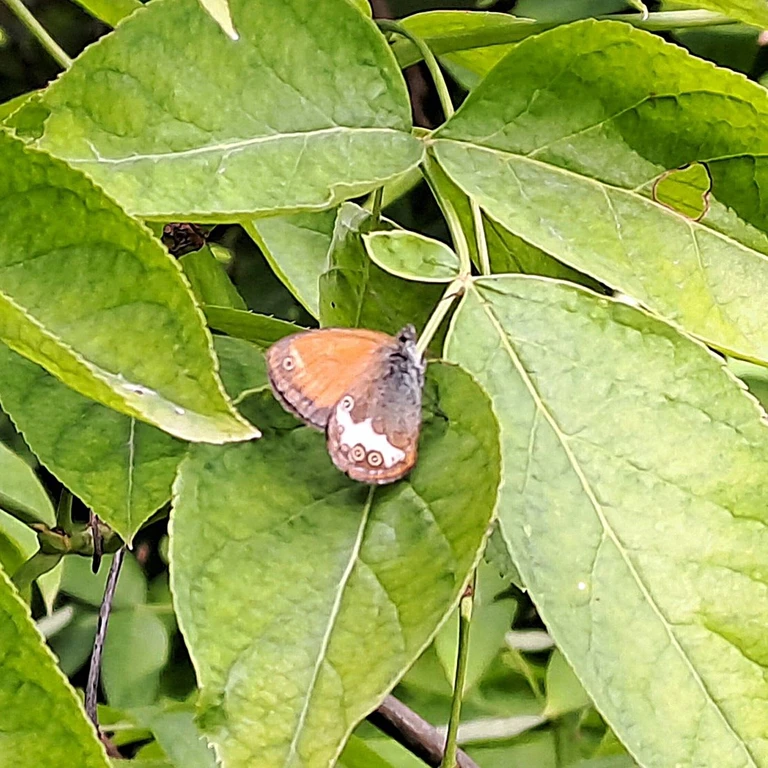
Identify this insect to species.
Coenonympha arcania
